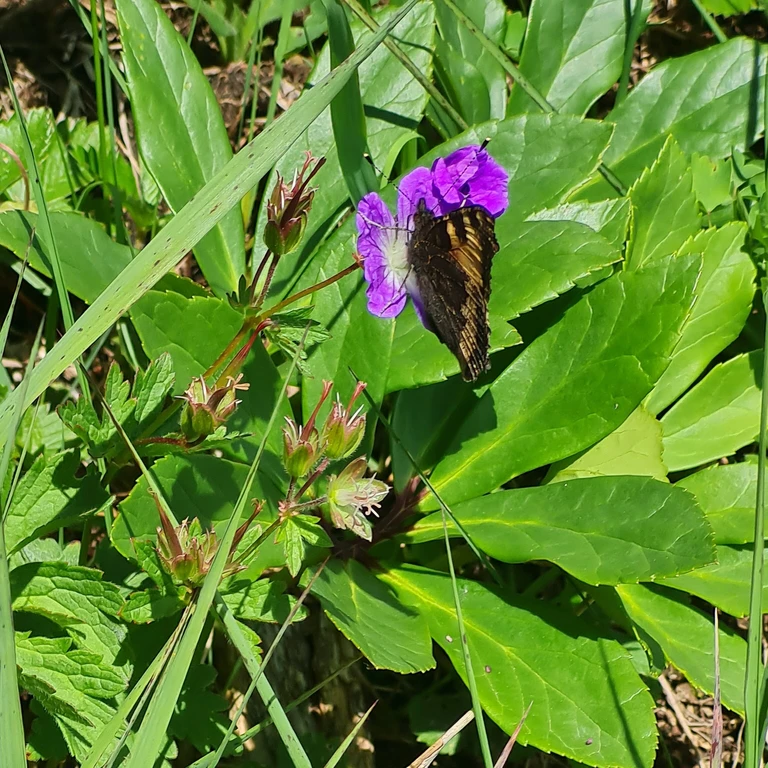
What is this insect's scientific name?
Aglais urticae
